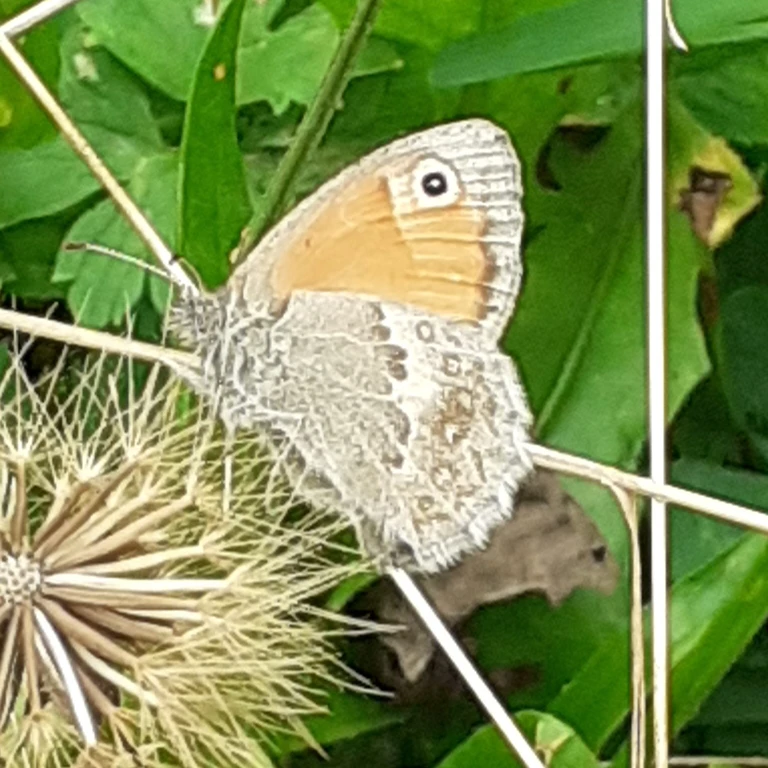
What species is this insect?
Coenonympha pamphilus
